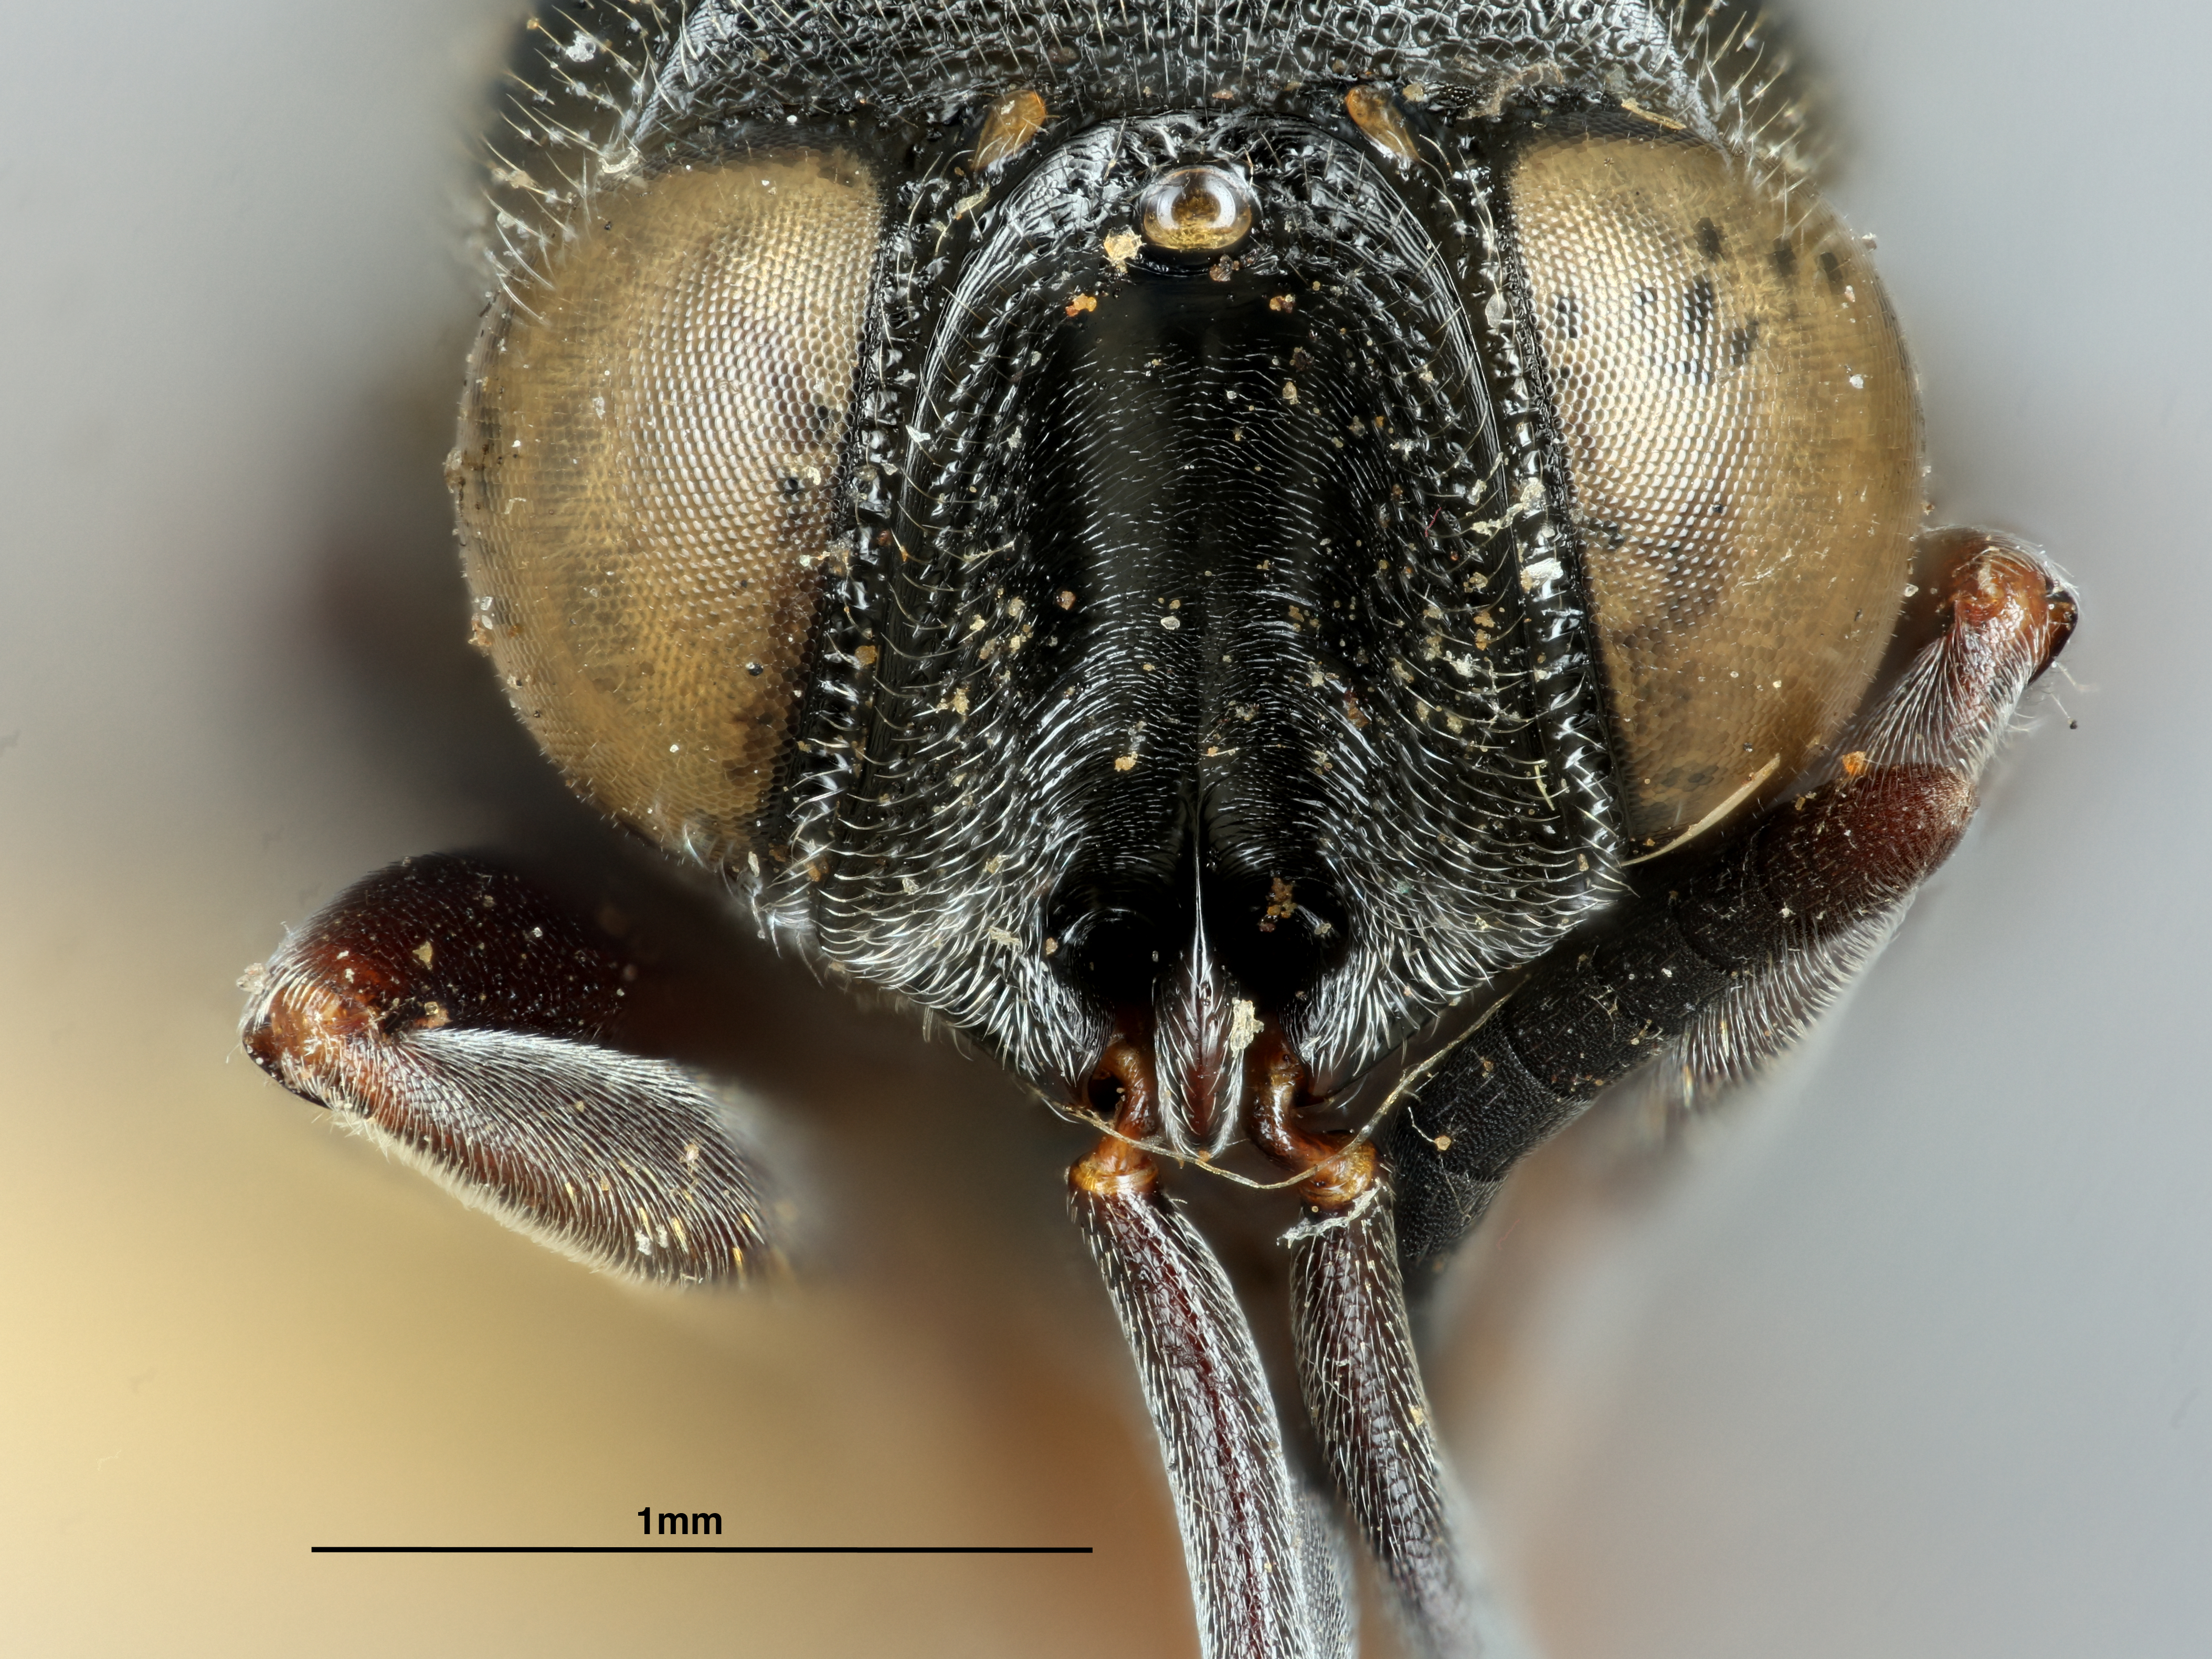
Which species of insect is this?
Stomatoceras hakonensis
